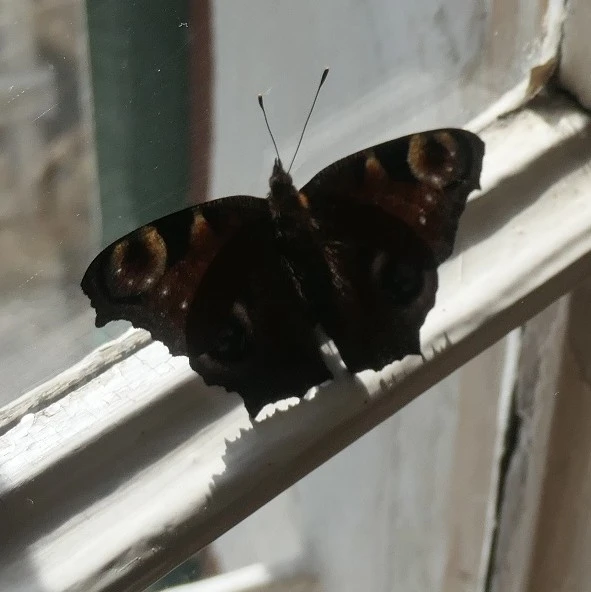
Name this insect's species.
Aglais io
